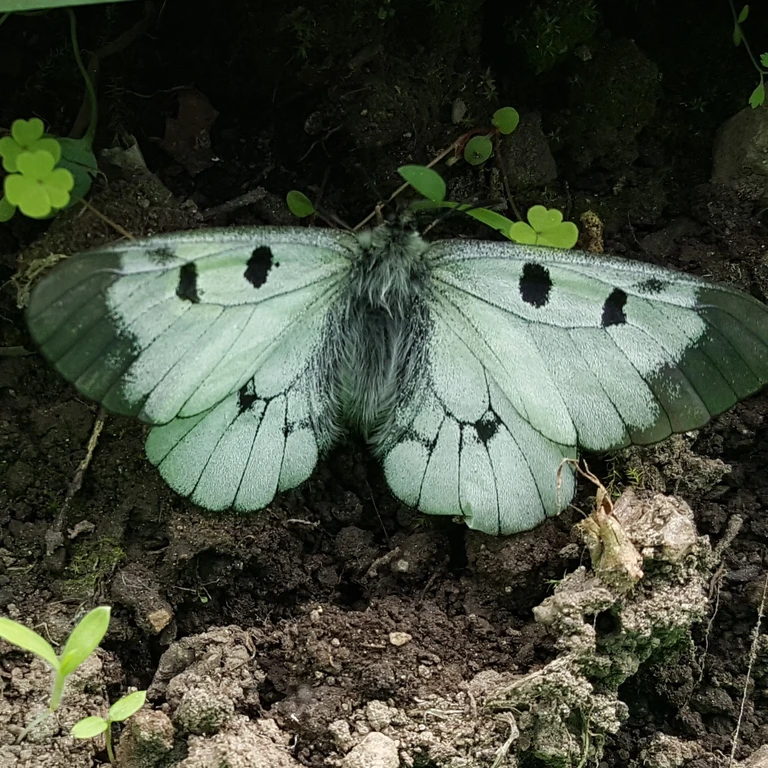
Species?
Parnassius mnemosyne
